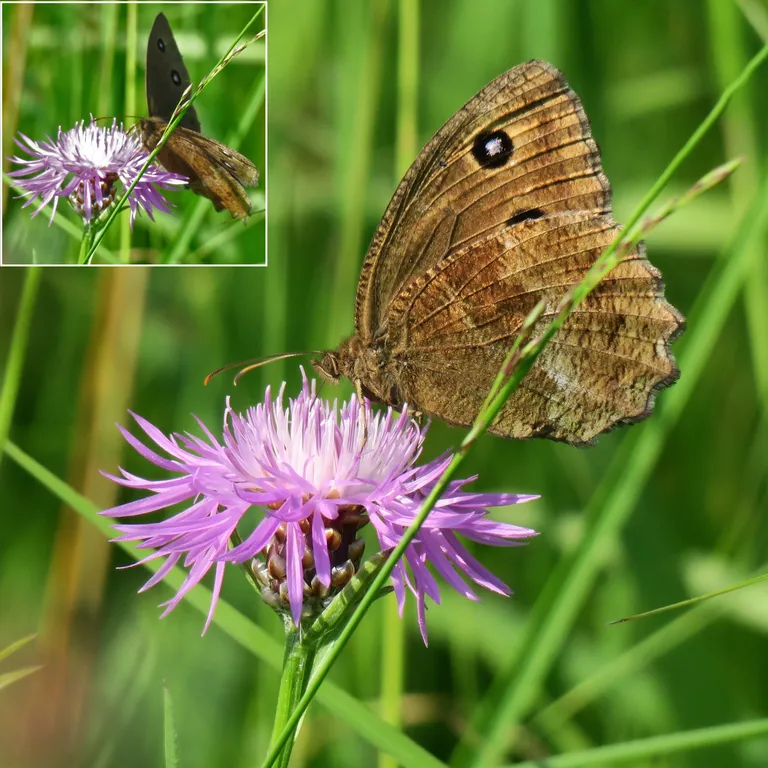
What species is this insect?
Minois dryas
